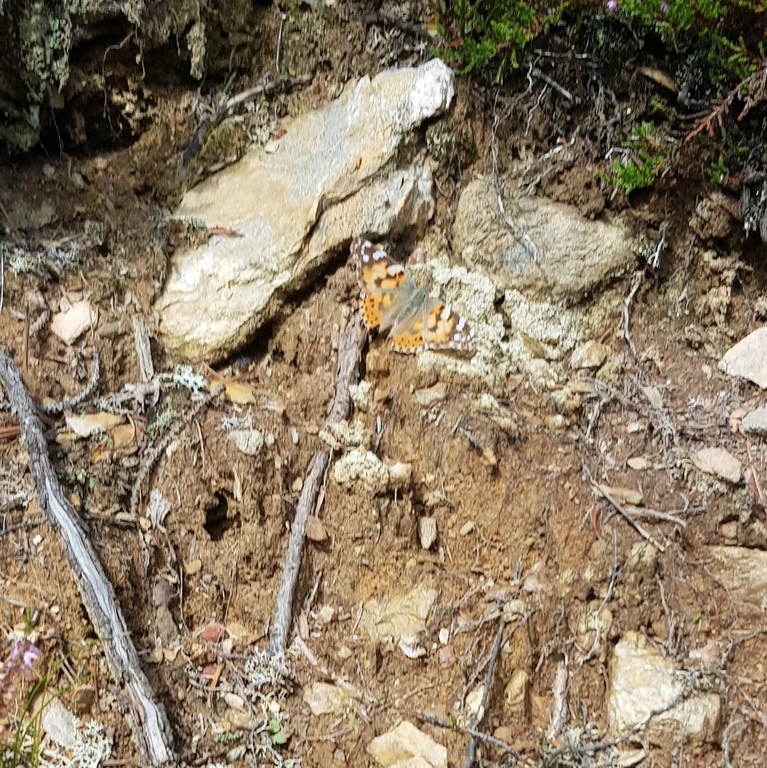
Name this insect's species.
Vanessa cardui
